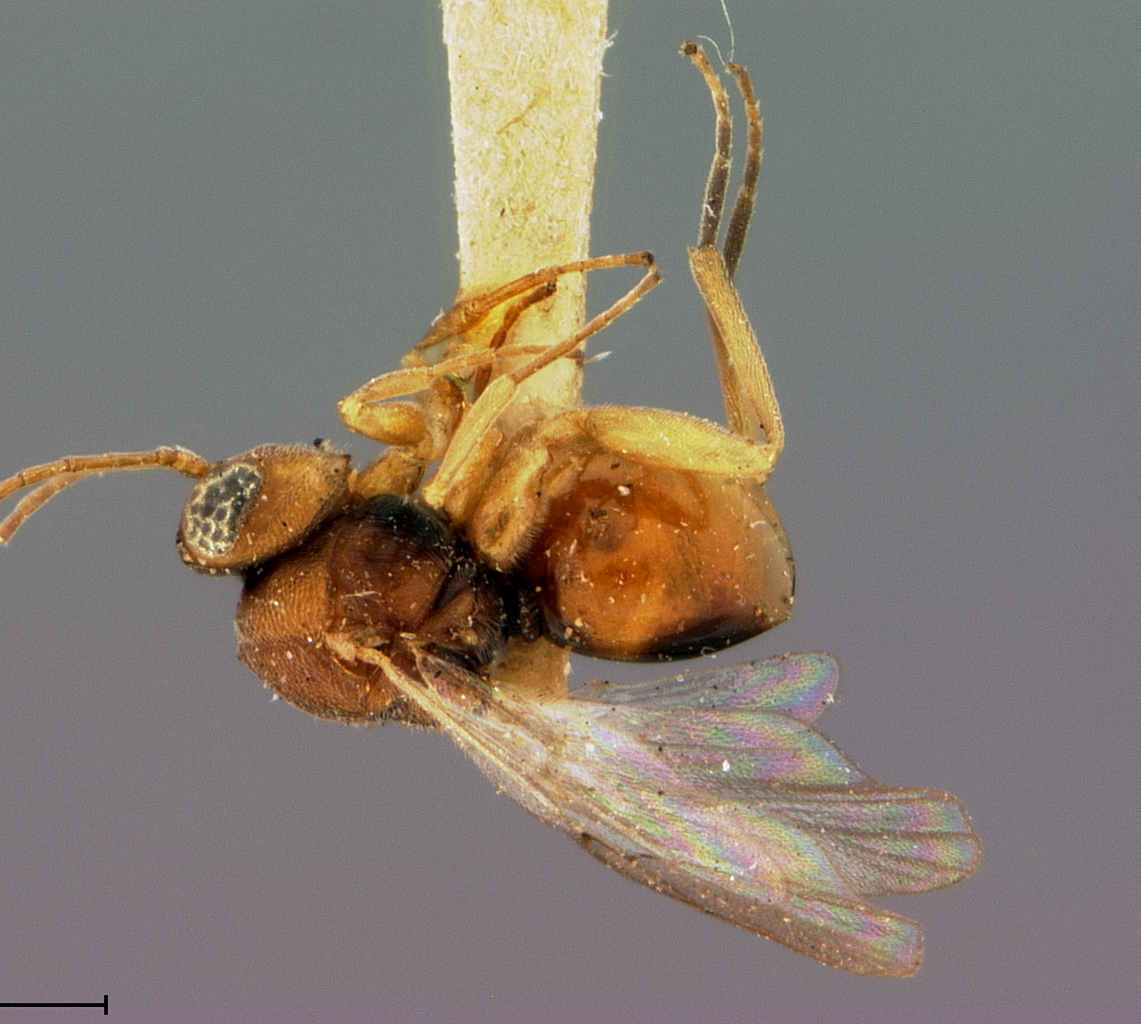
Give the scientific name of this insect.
Synergus garryana
